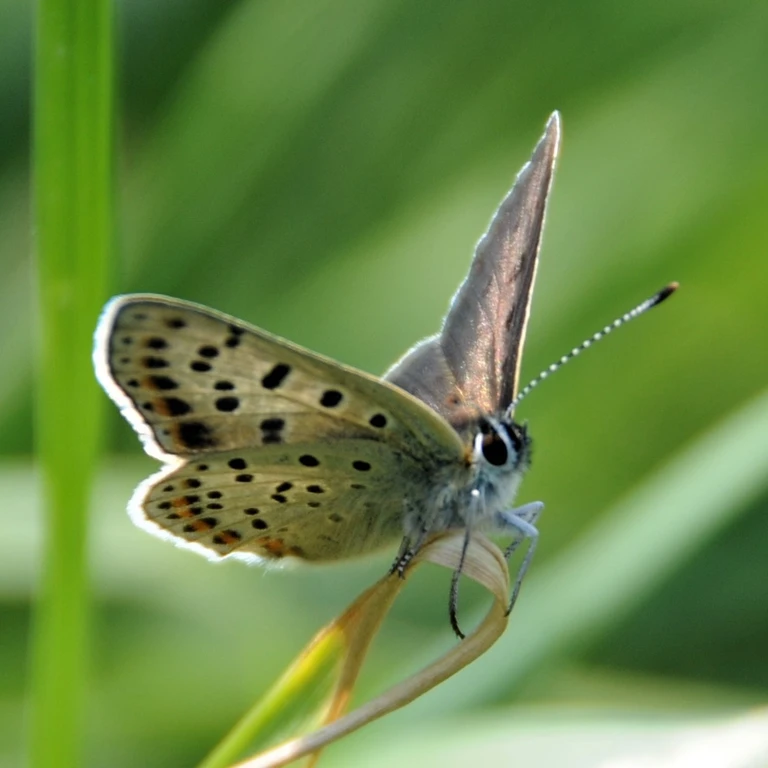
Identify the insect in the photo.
Lycaena tityrus (also Loweia tityrus)
